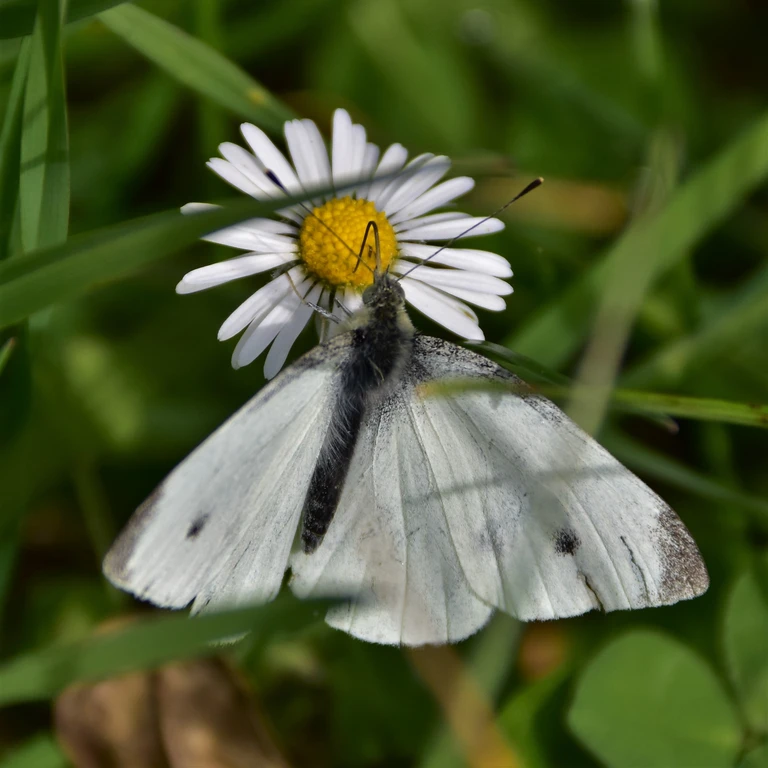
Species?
Pieris rapae
